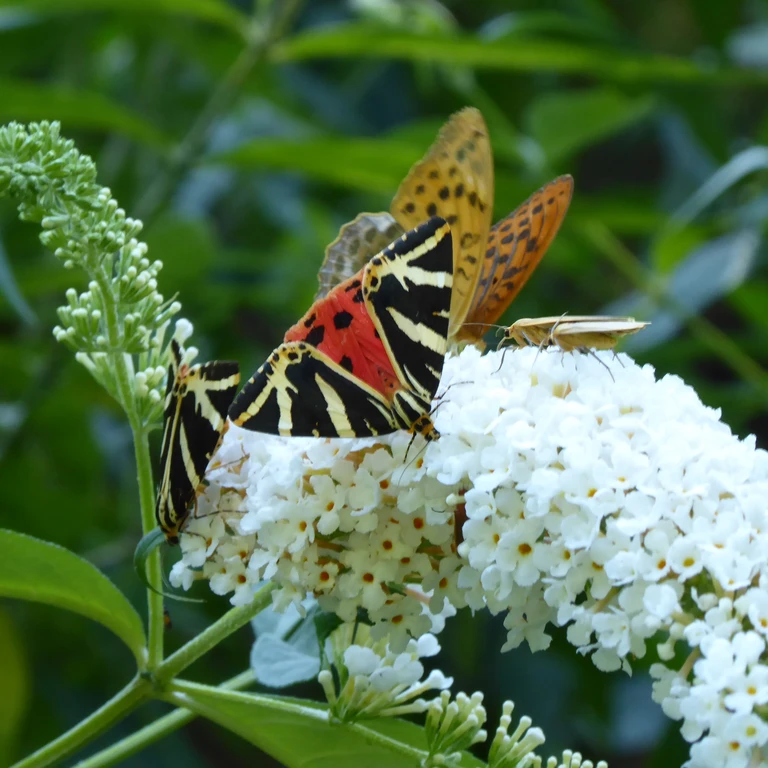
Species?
Euplagia quadripunctaria
